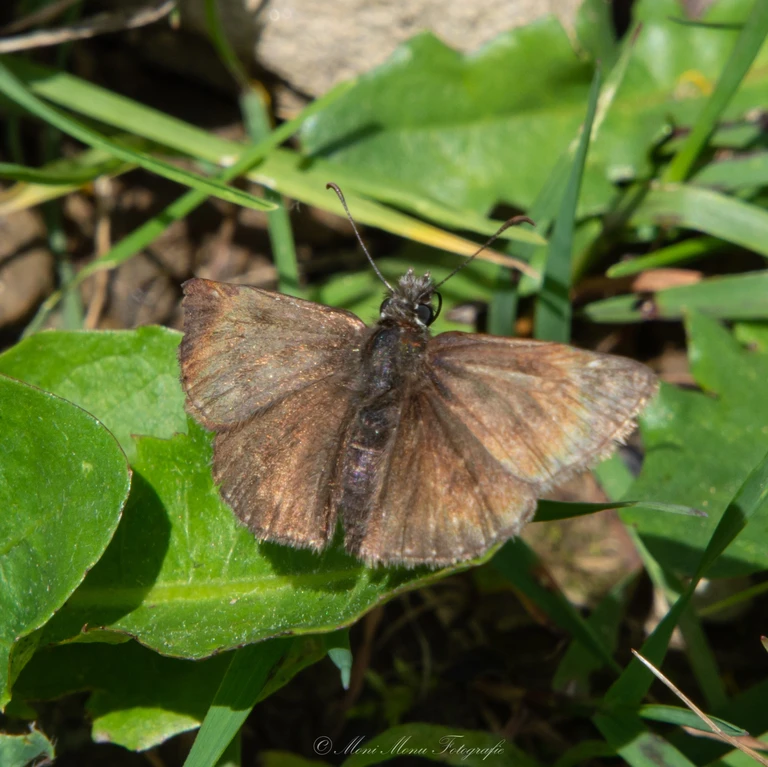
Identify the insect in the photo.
Erynnis tages
